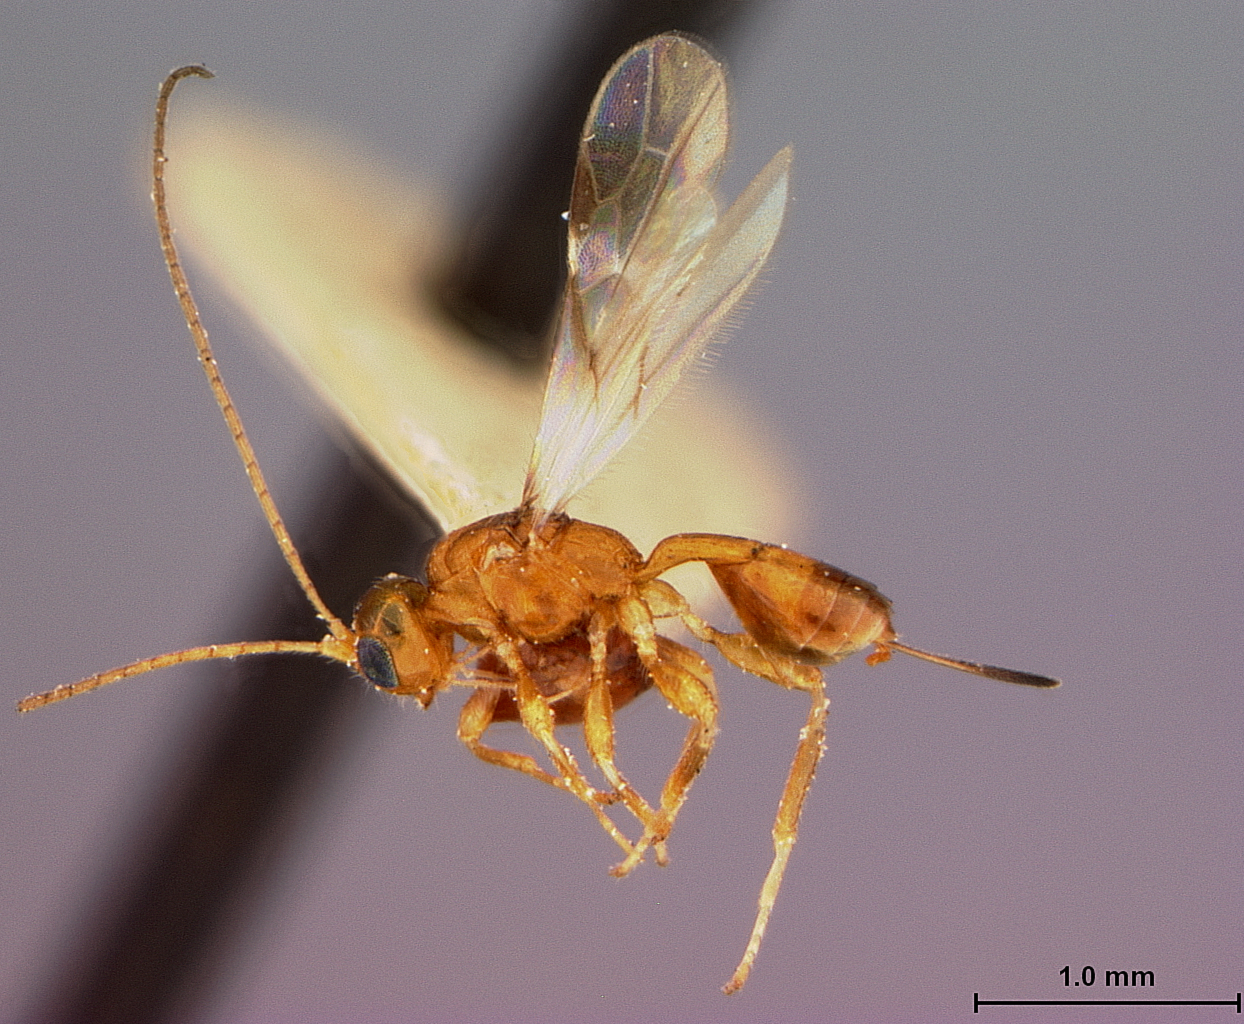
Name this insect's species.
Spathius parvulus
